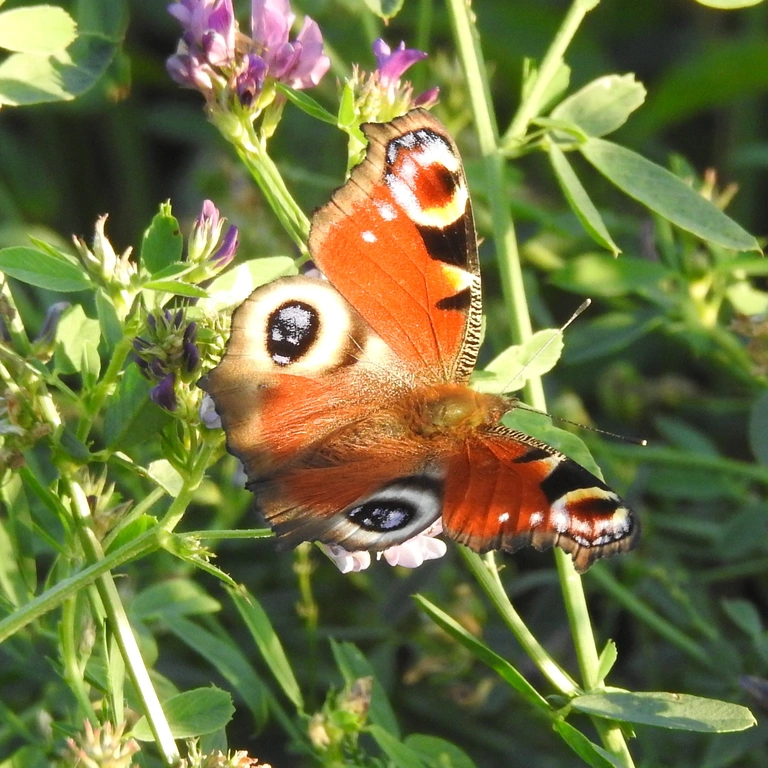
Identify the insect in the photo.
Aglais io
